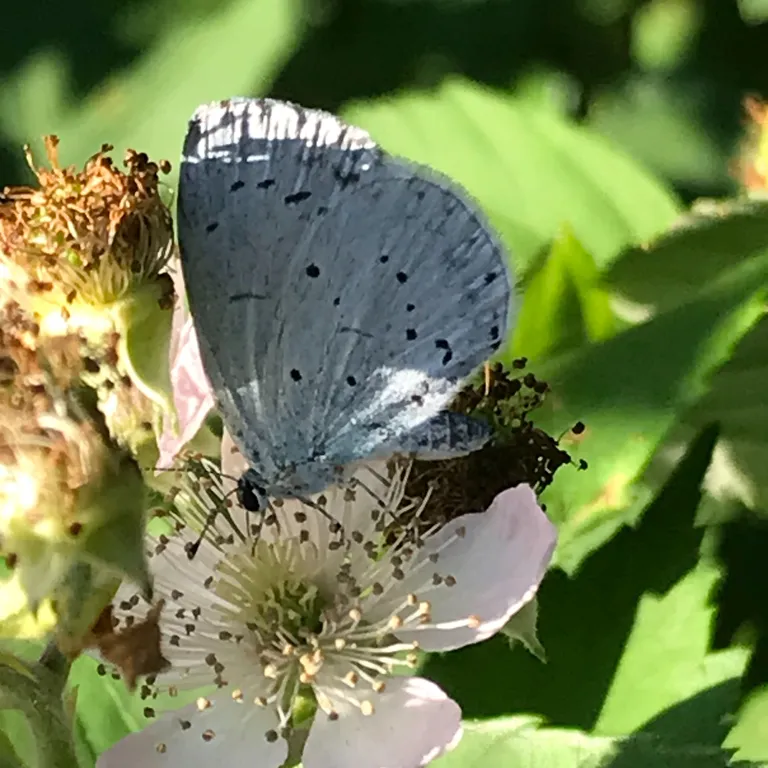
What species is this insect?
Celastrina argiolus
